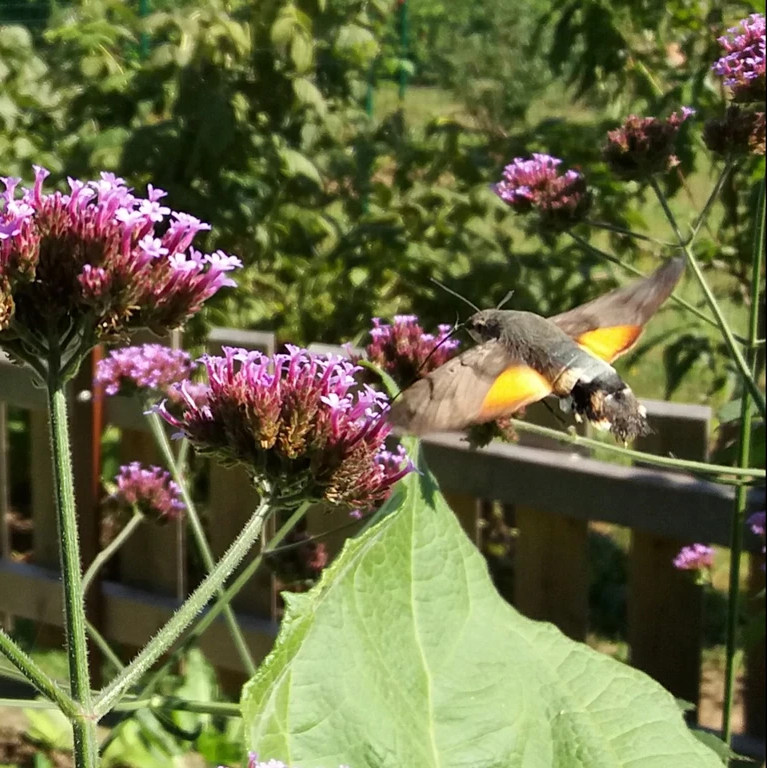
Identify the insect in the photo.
Macroglossum stellatarum
